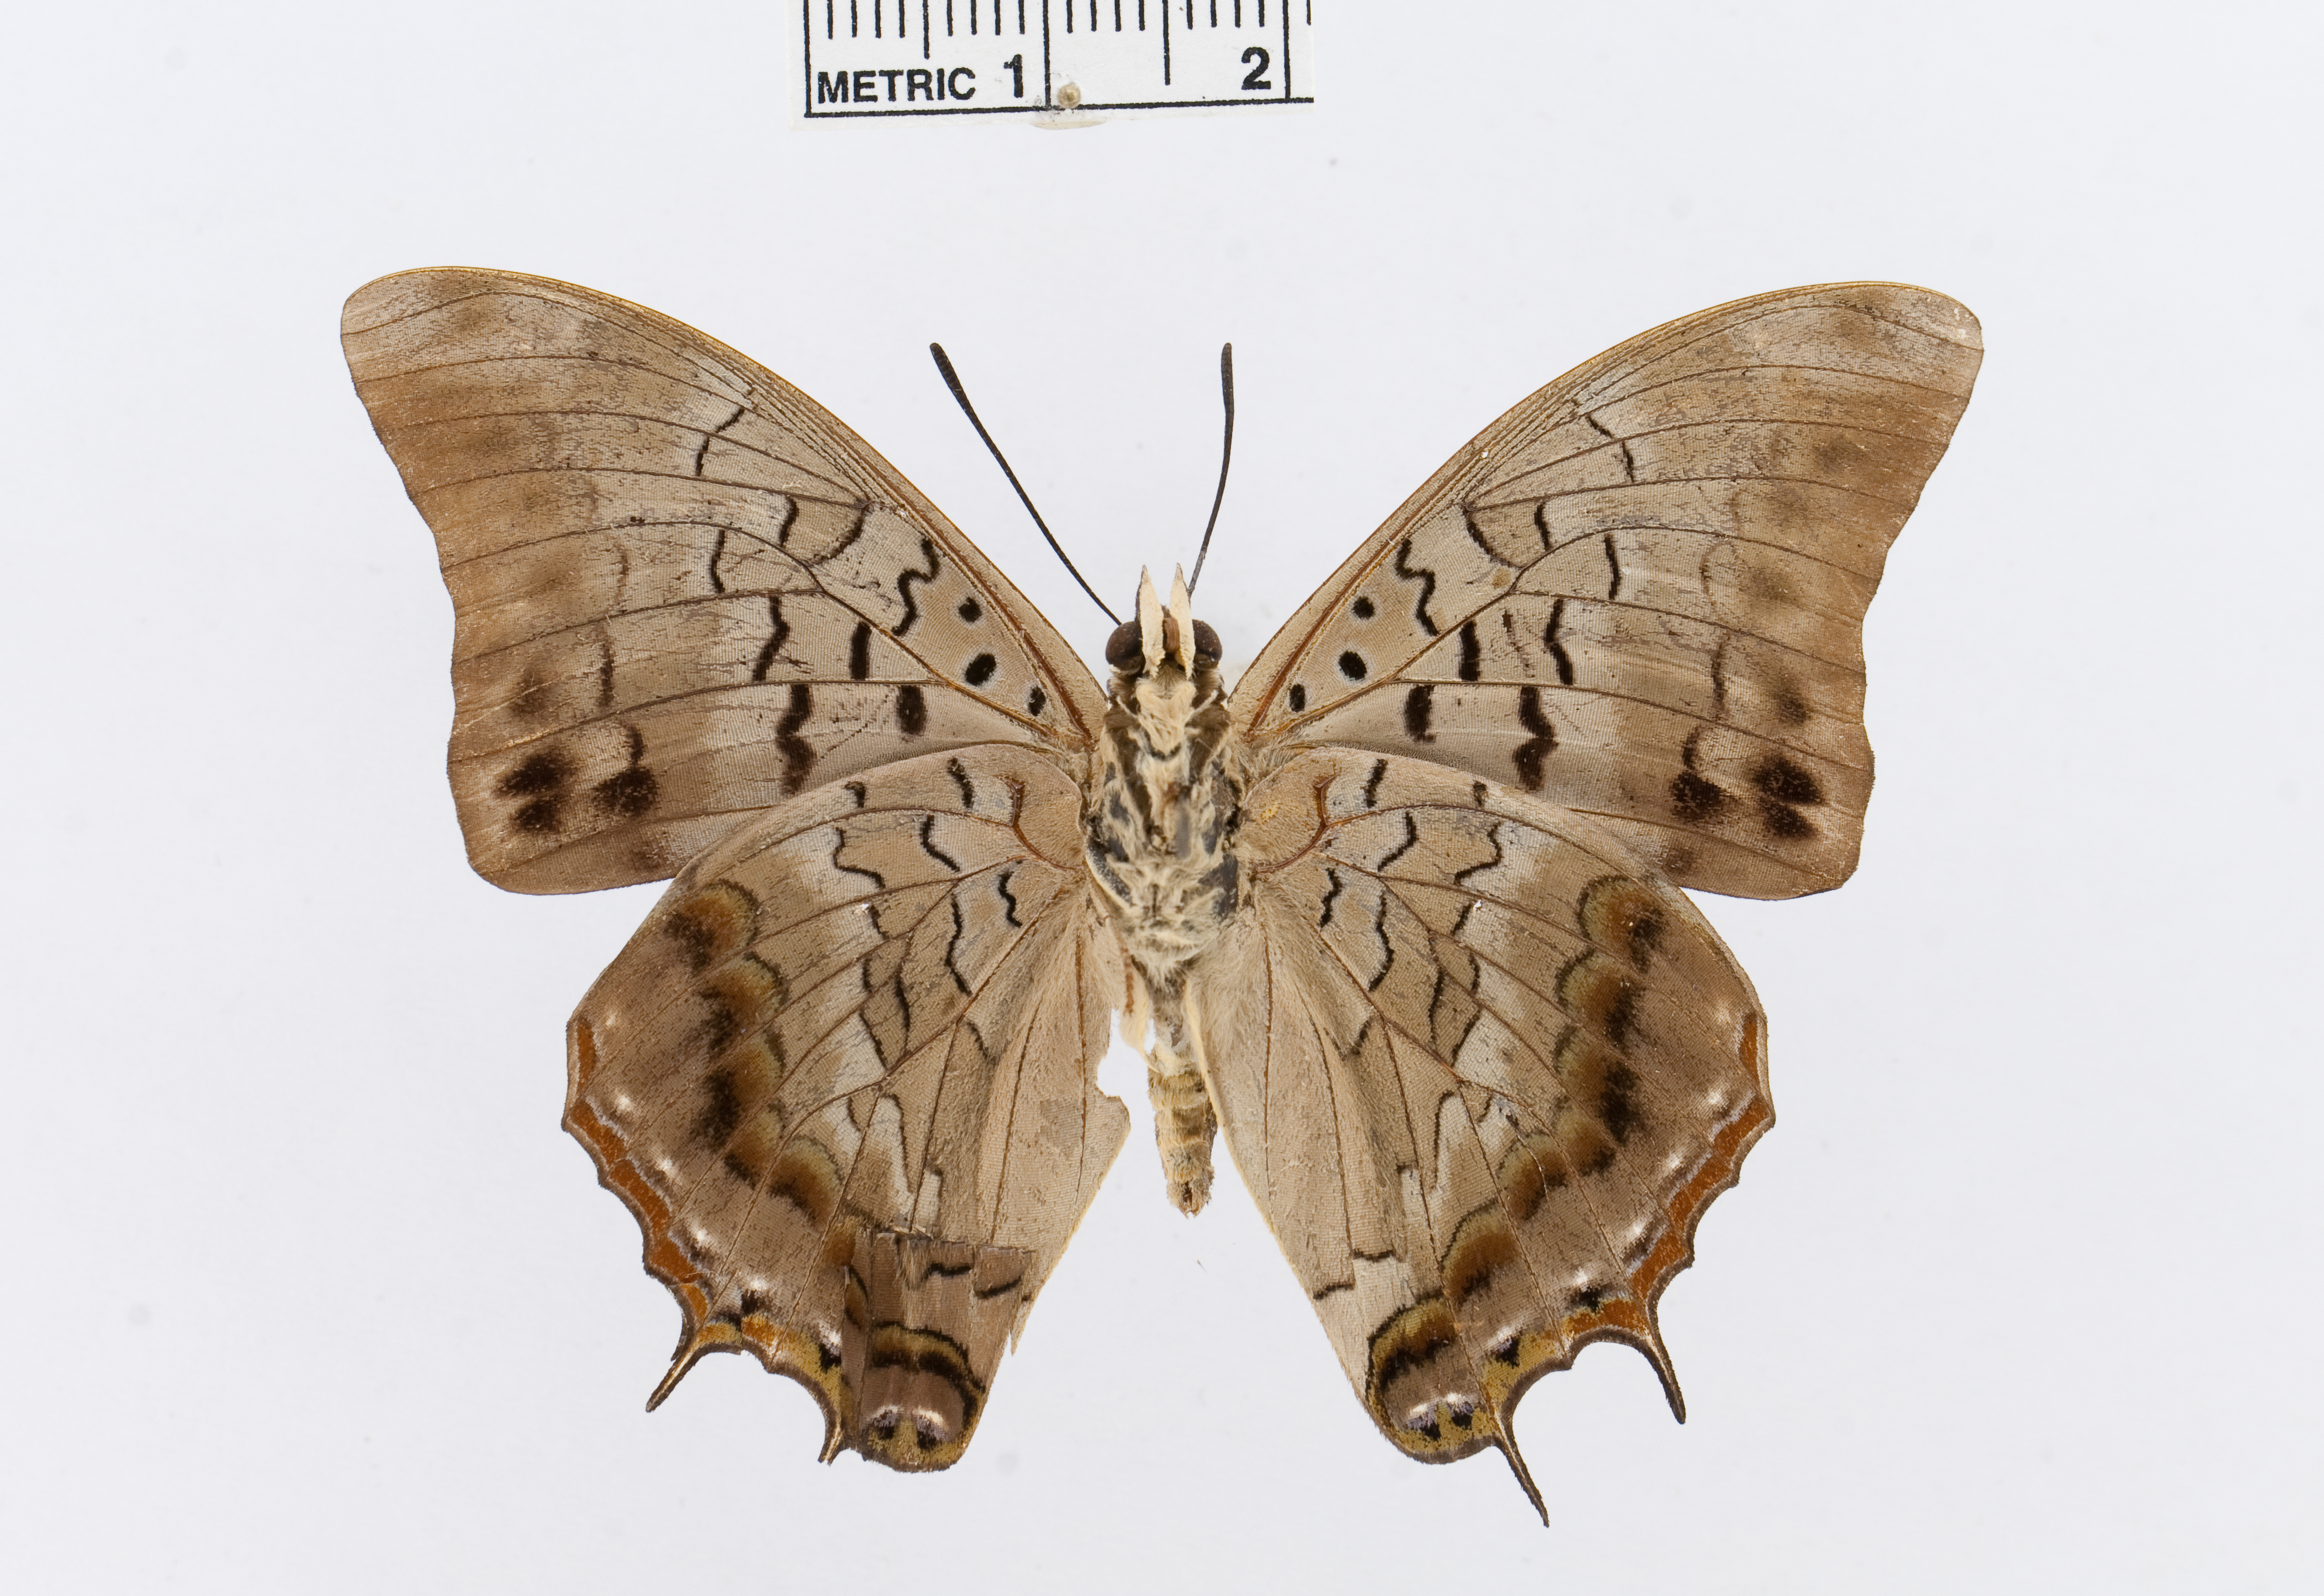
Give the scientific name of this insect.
Charaxes ethalion
